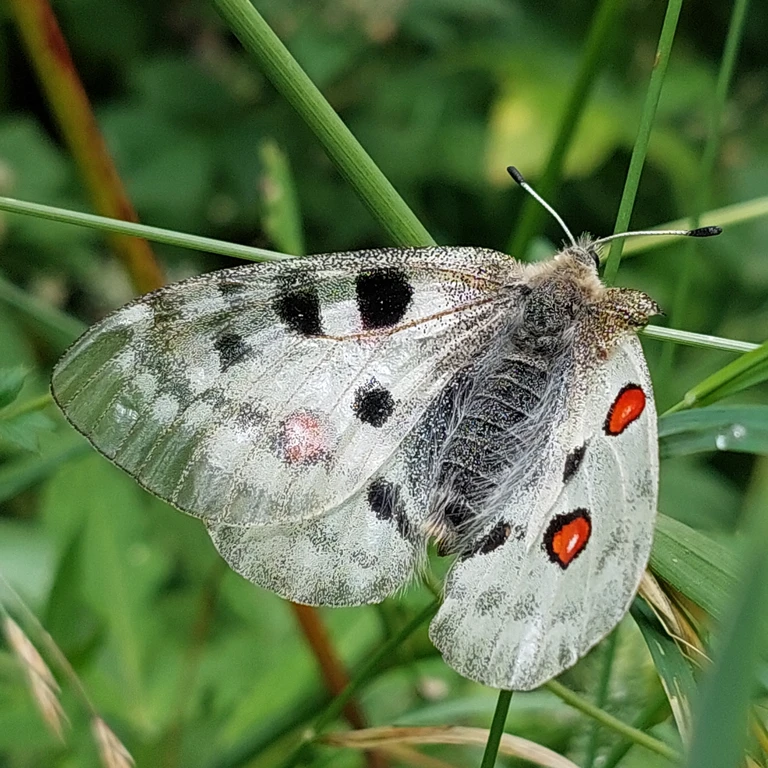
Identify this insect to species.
Parnassius apollo
